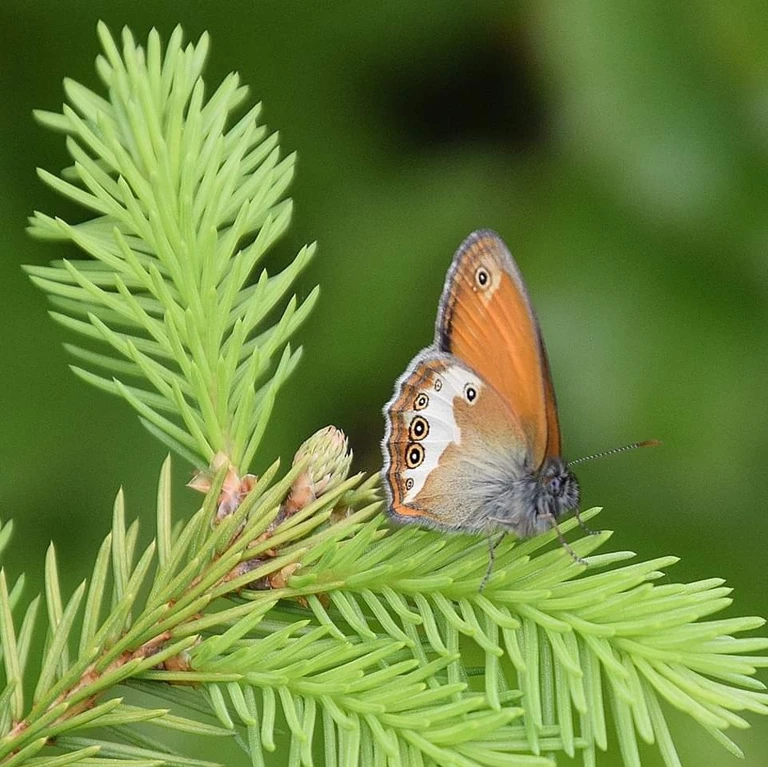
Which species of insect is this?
Coenonympha arcania
